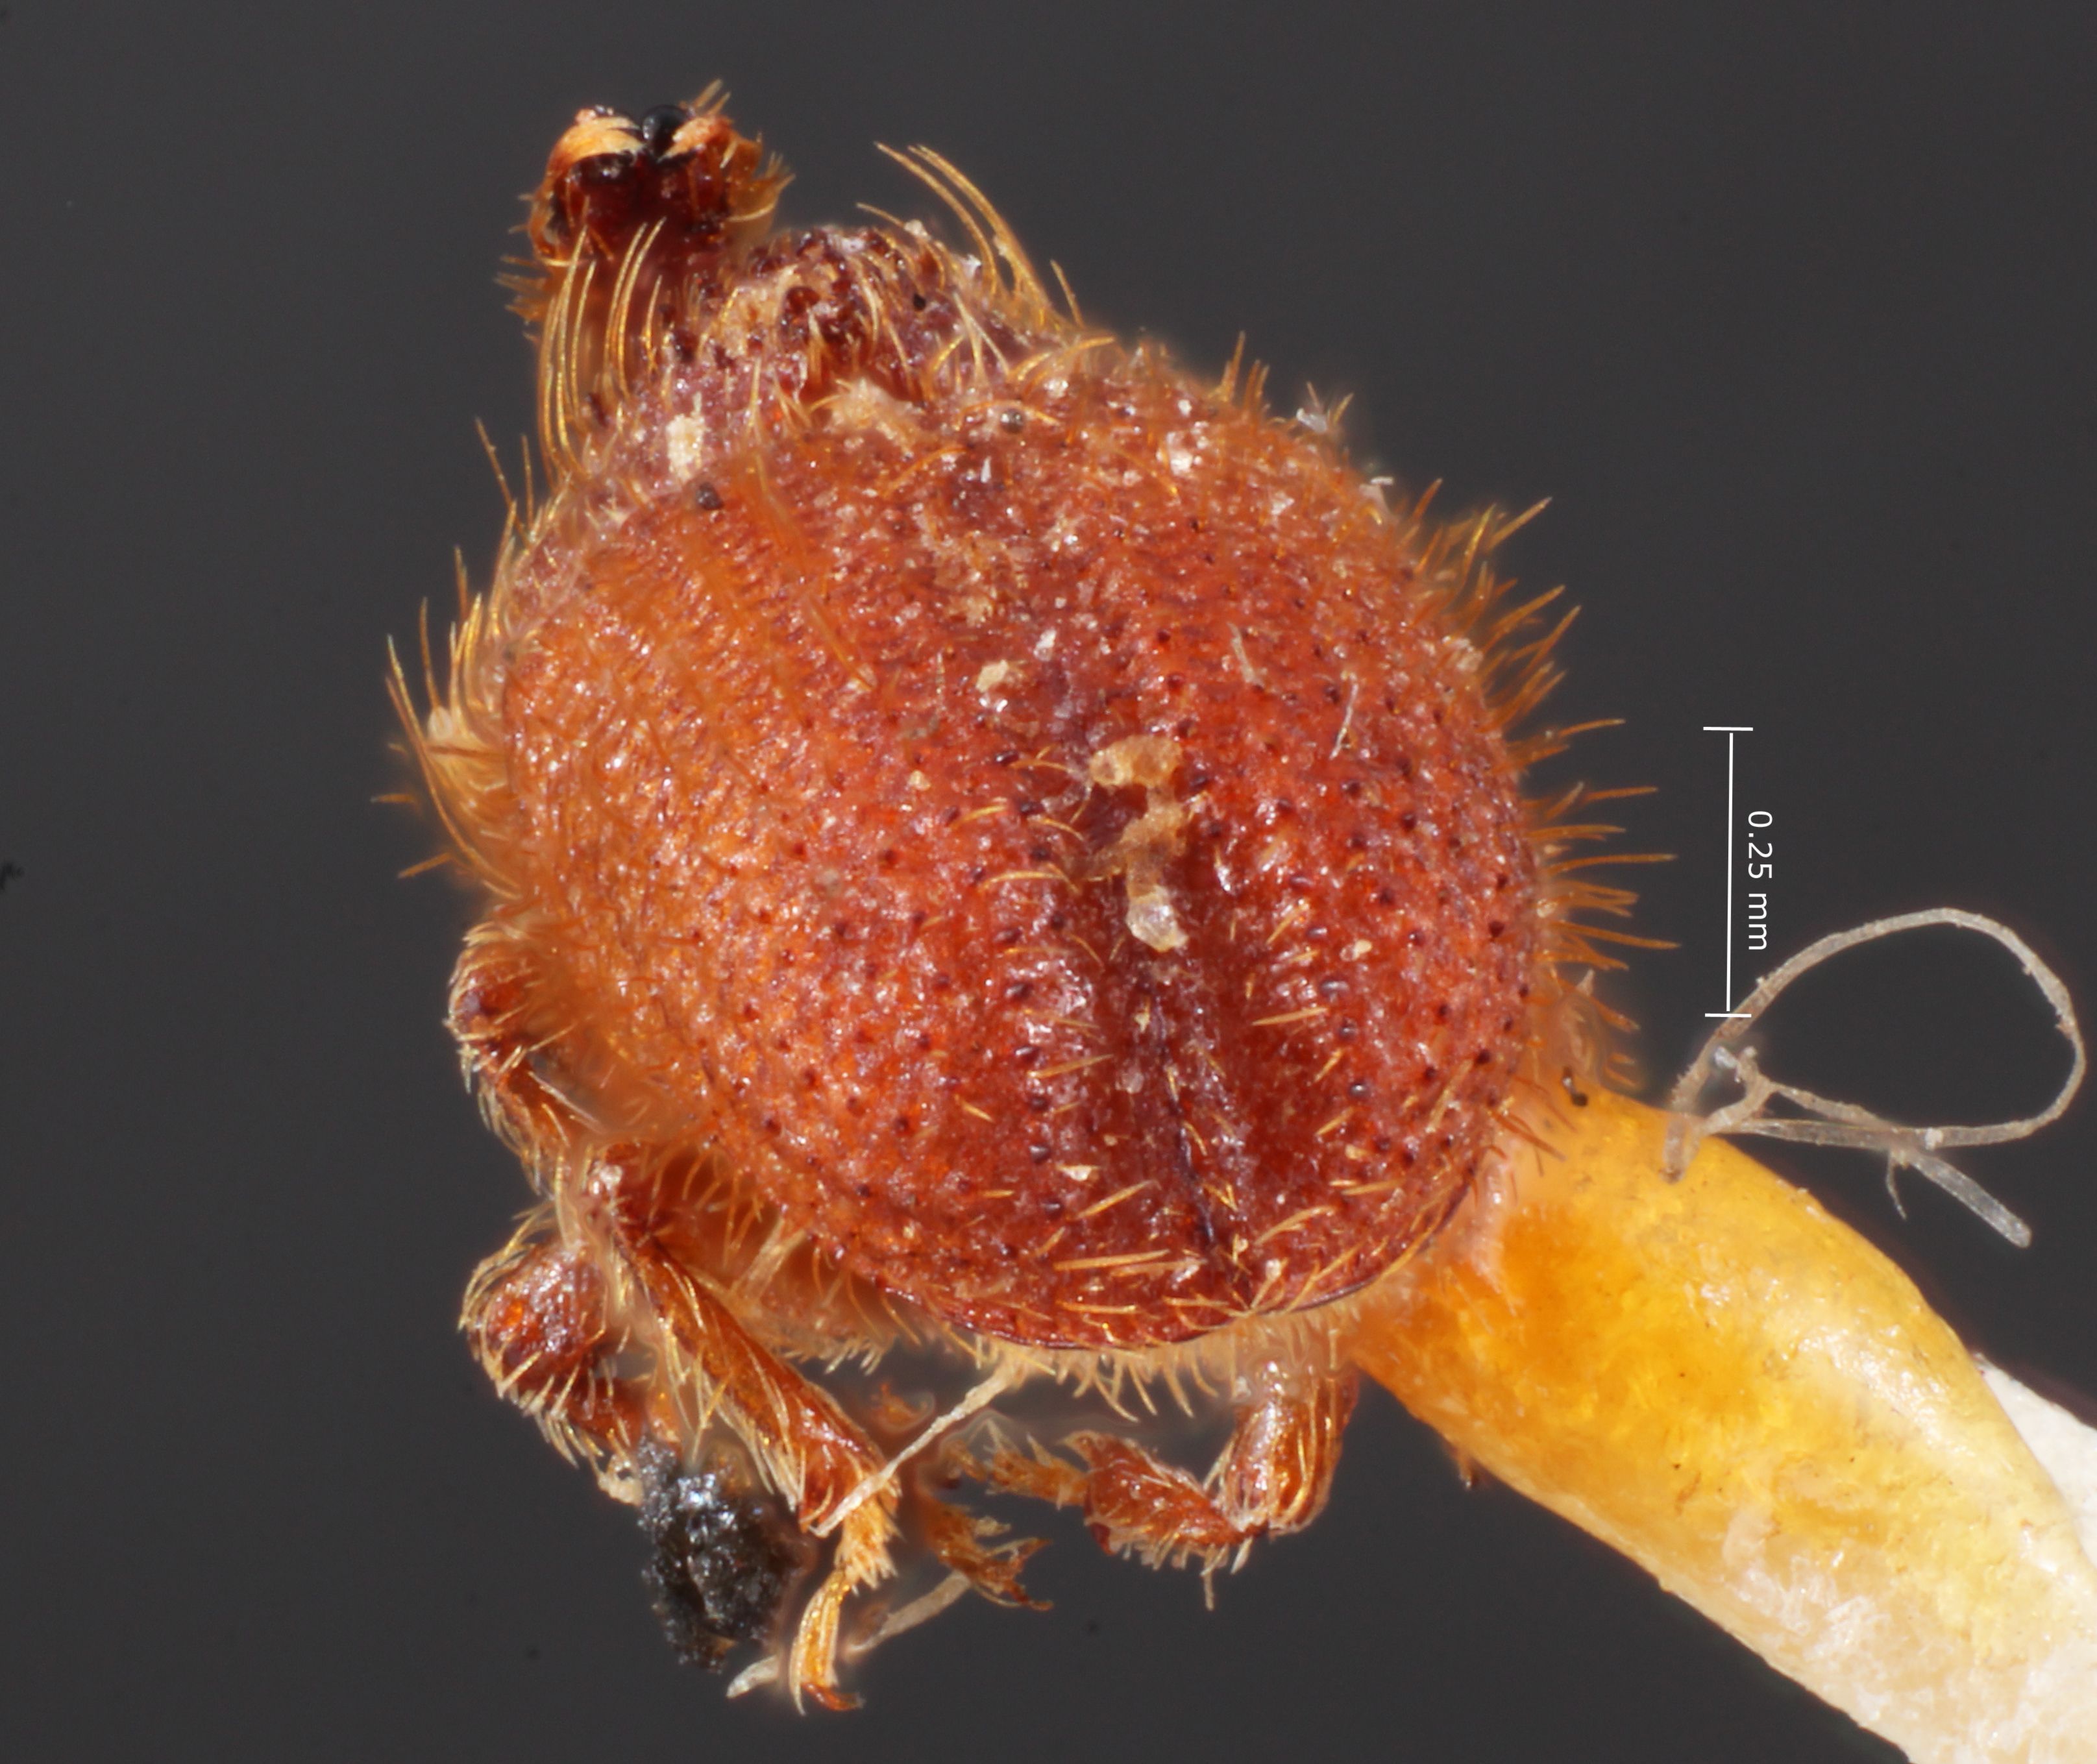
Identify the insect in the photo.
Cactopinus hubbardi
